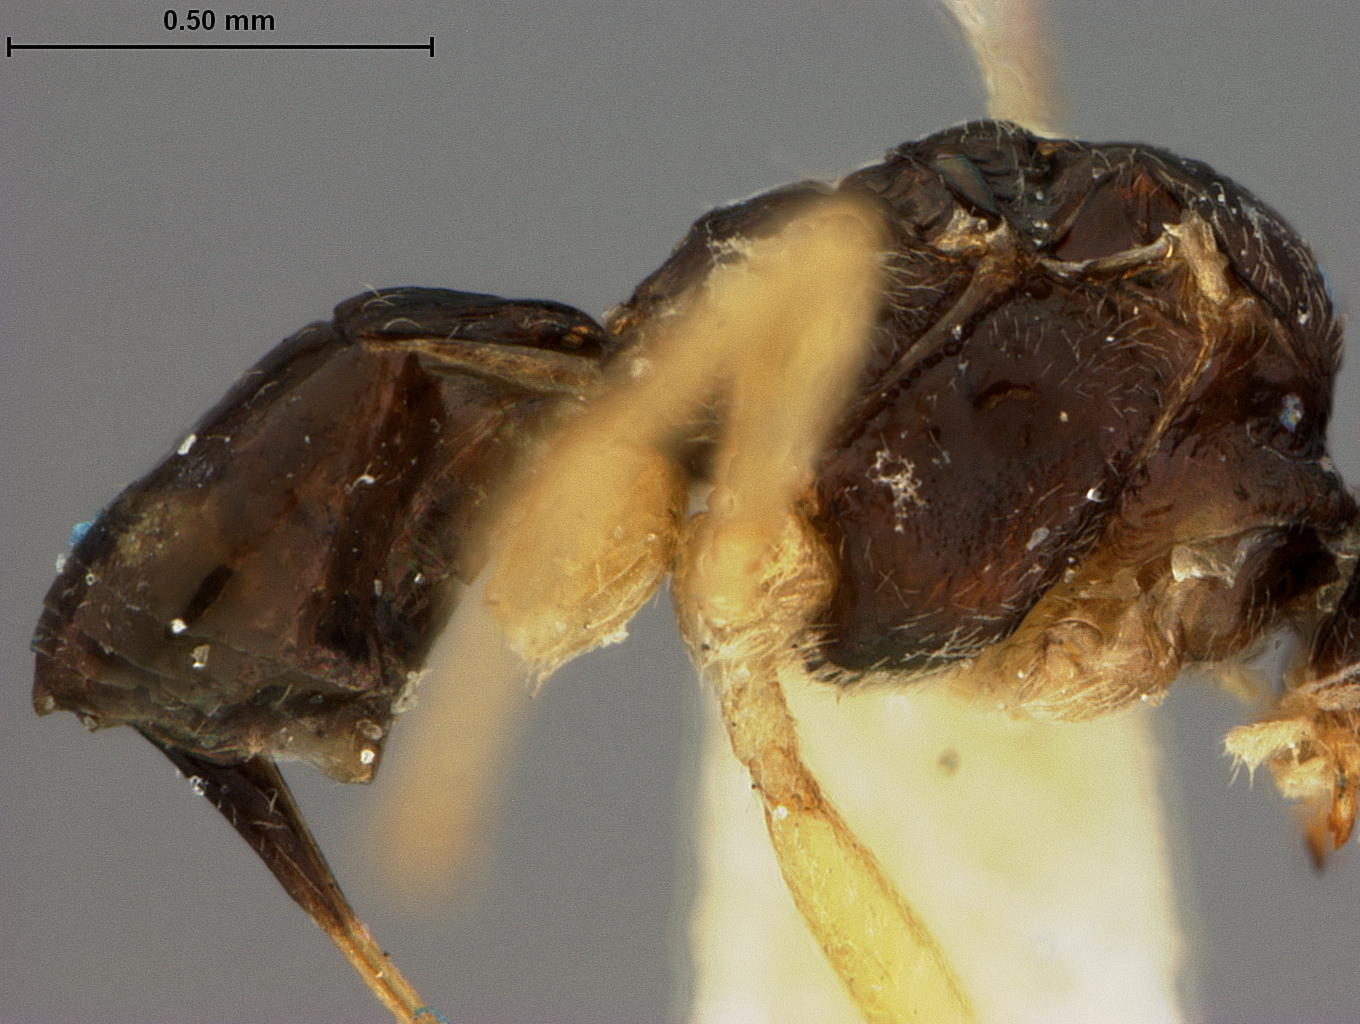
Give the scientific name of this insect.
Euphoridea claripennis
